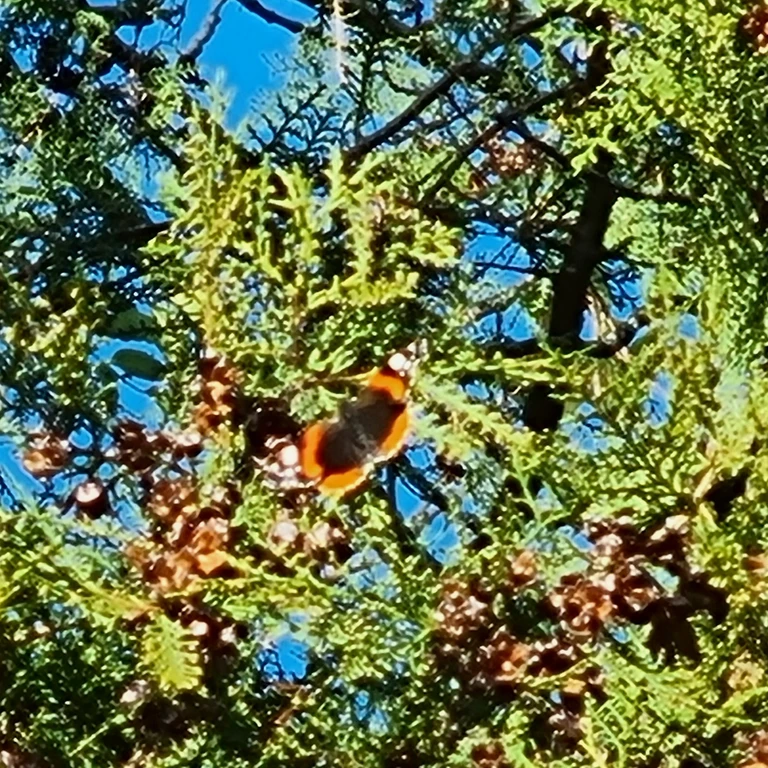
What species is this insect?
Vanessa atalanta
